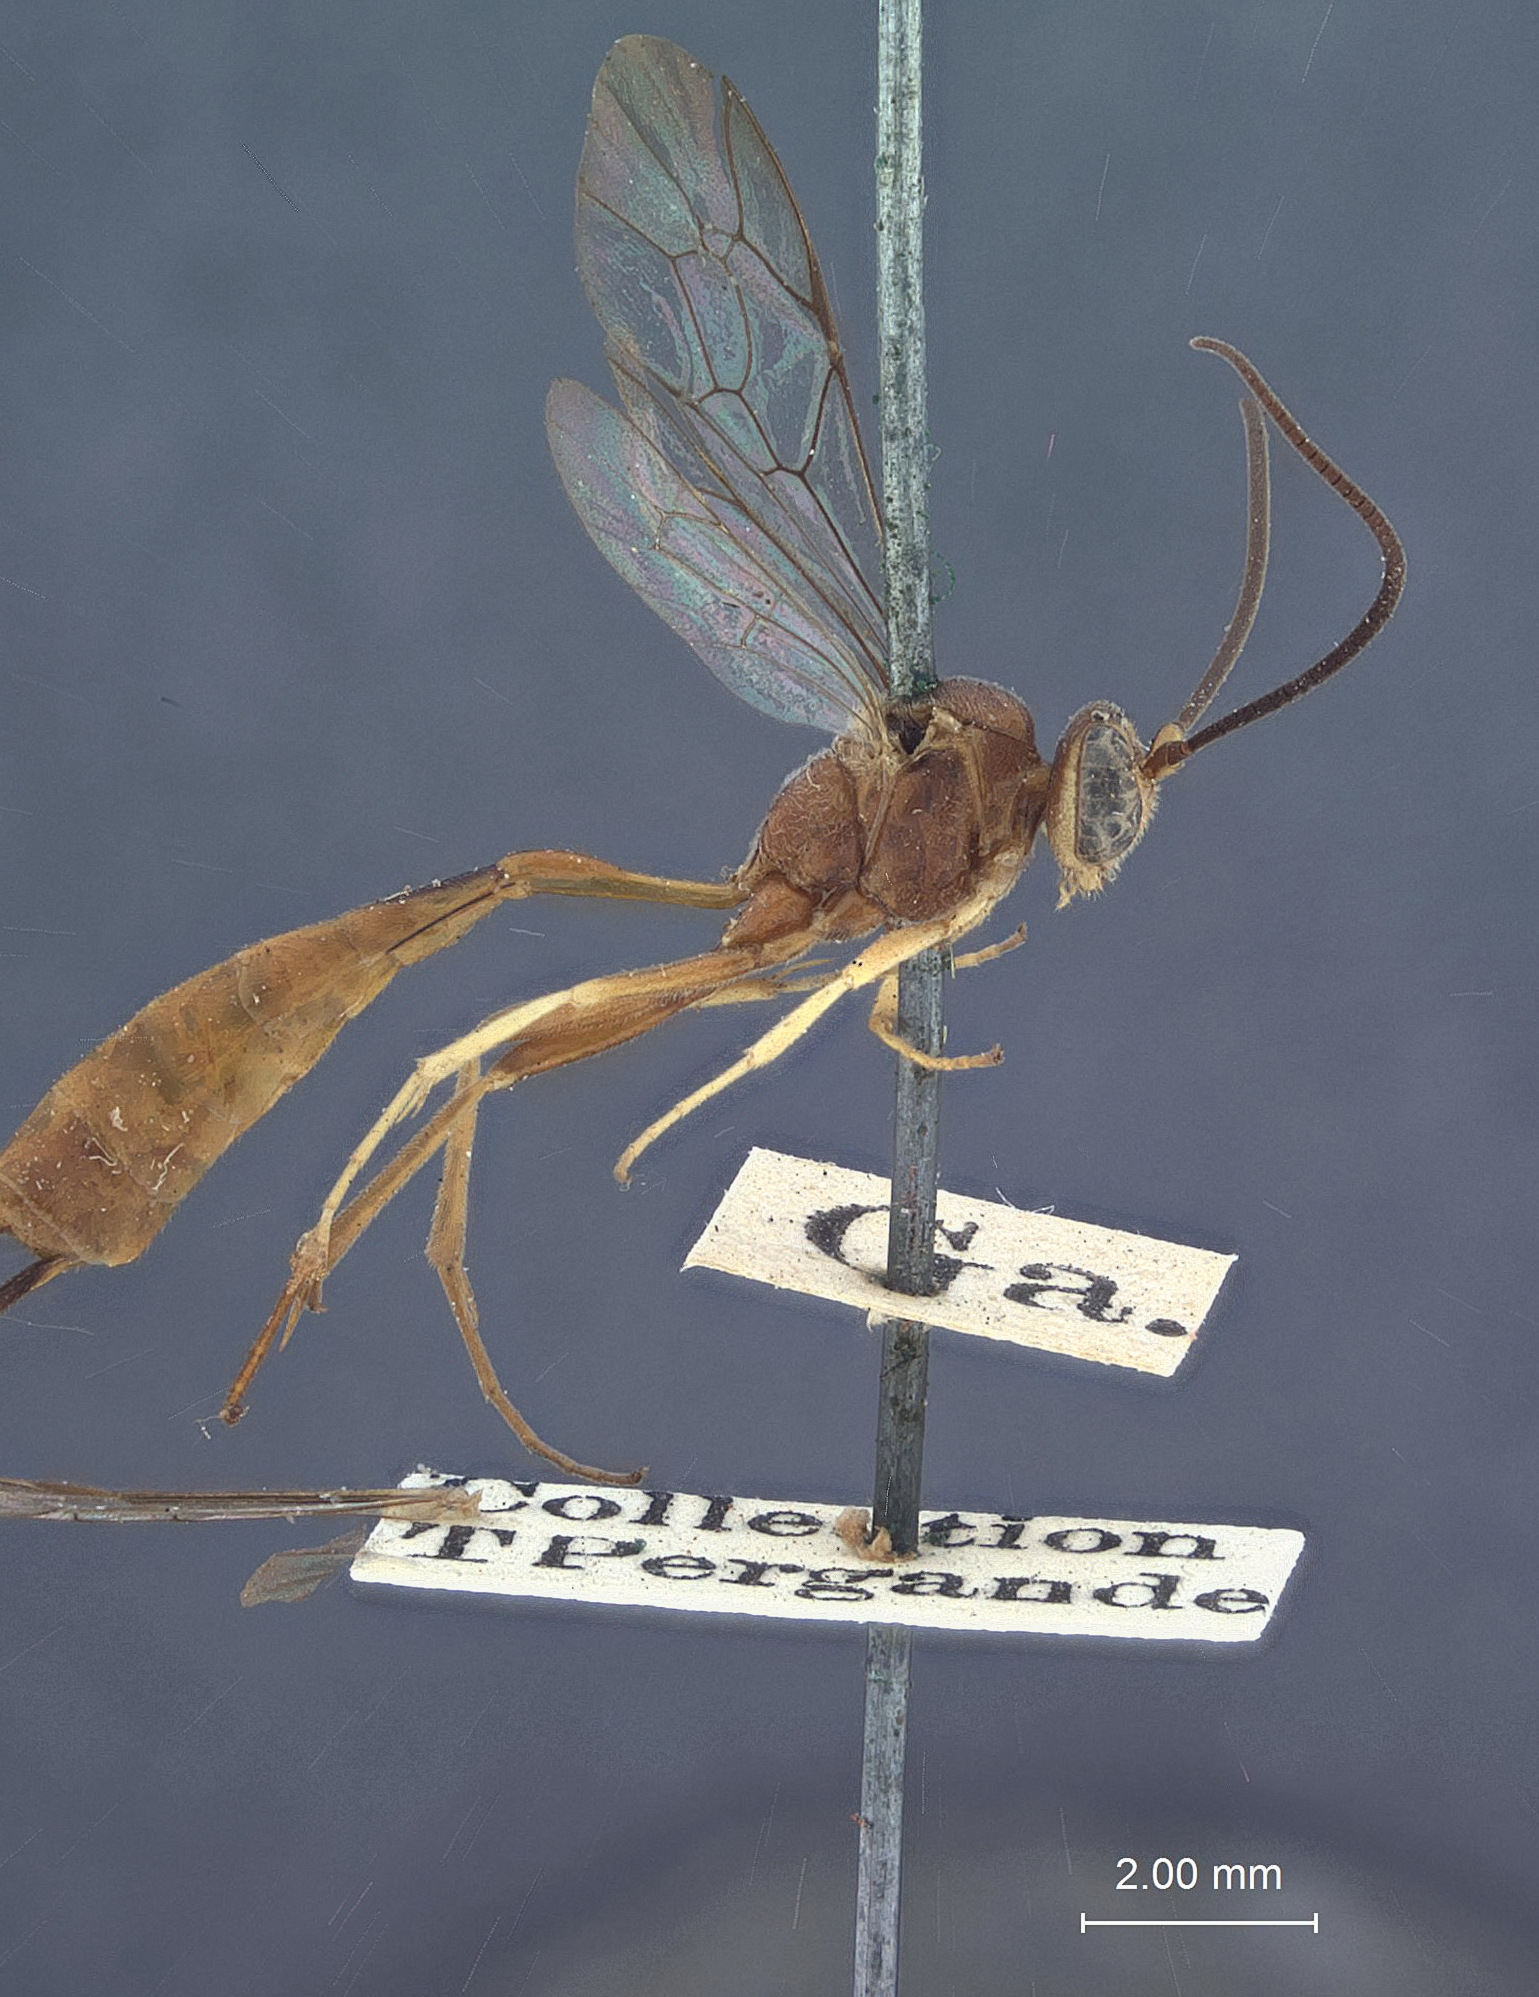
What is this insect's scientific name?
Campoplegidea pallescens
